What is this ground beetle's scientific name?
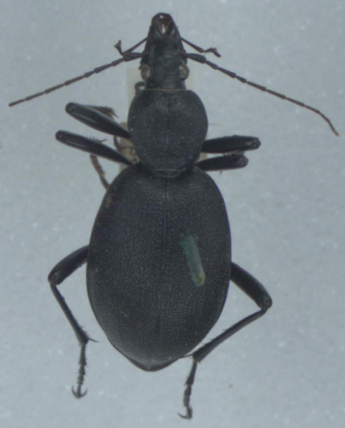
Cychrus caraboides
